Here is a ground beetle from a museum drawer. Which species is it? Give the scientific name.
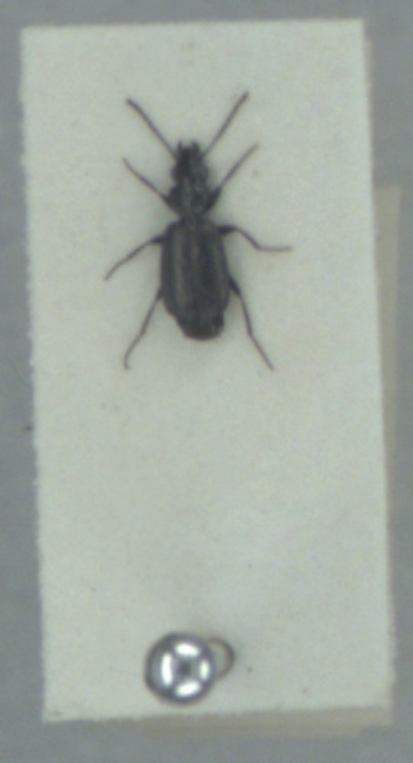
Syntomus foveatus
